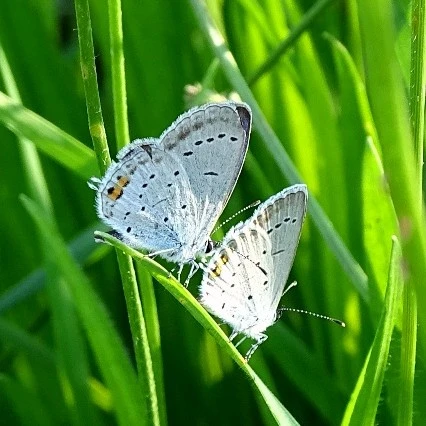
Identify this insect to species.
Cupido argiades (also Elkalyce argiades)
